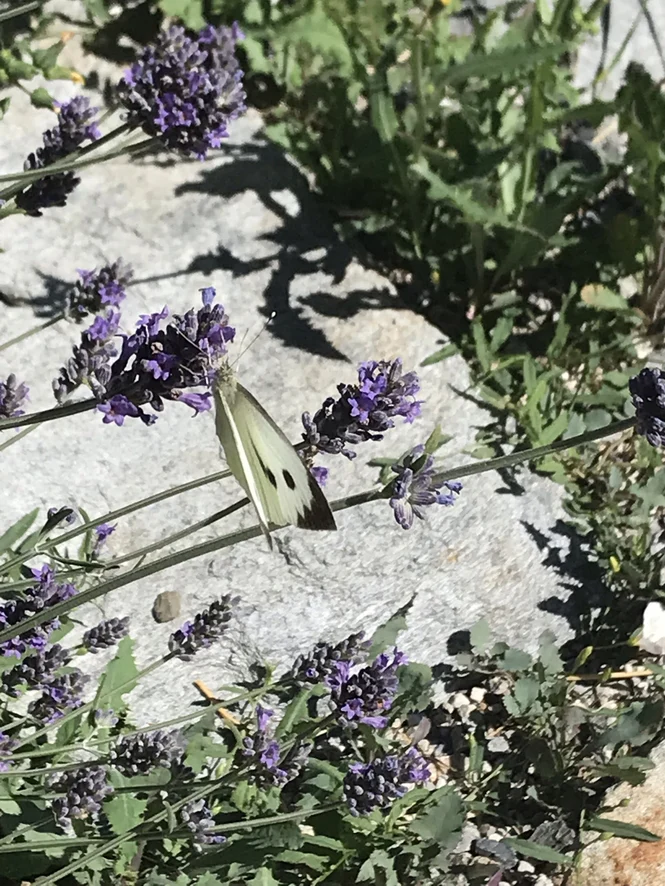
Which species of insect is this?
Pieris brassicae
